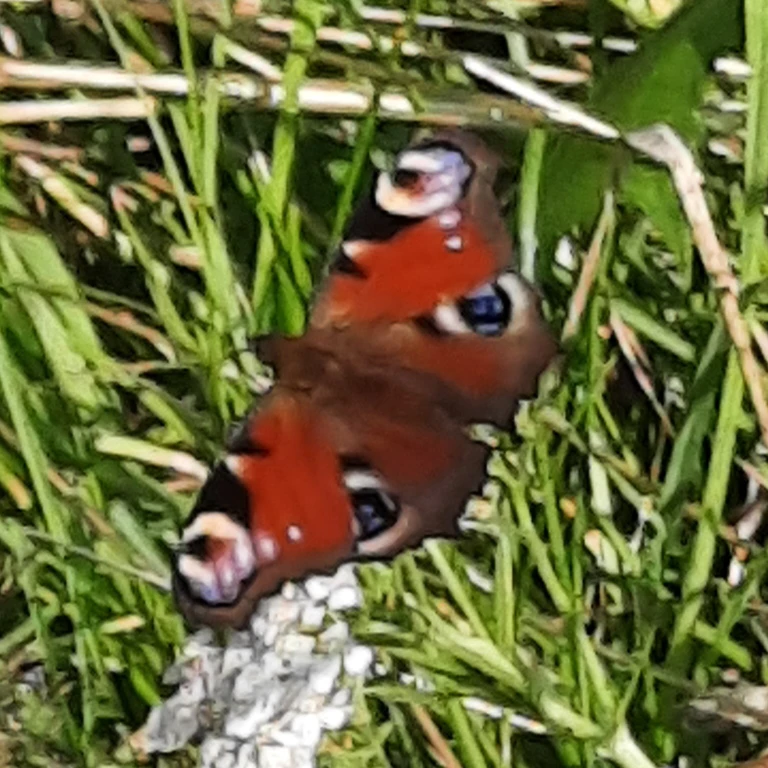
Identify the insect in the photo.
Aglais io
